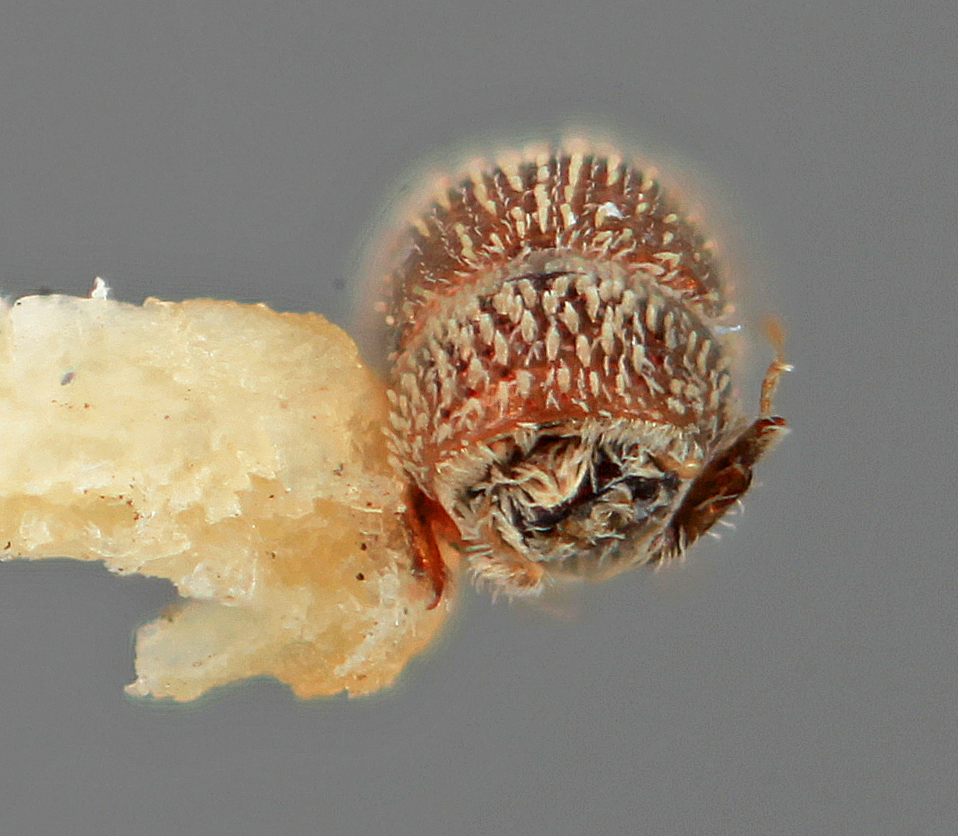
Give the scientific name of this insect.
Pseudothysanoes vesculus
